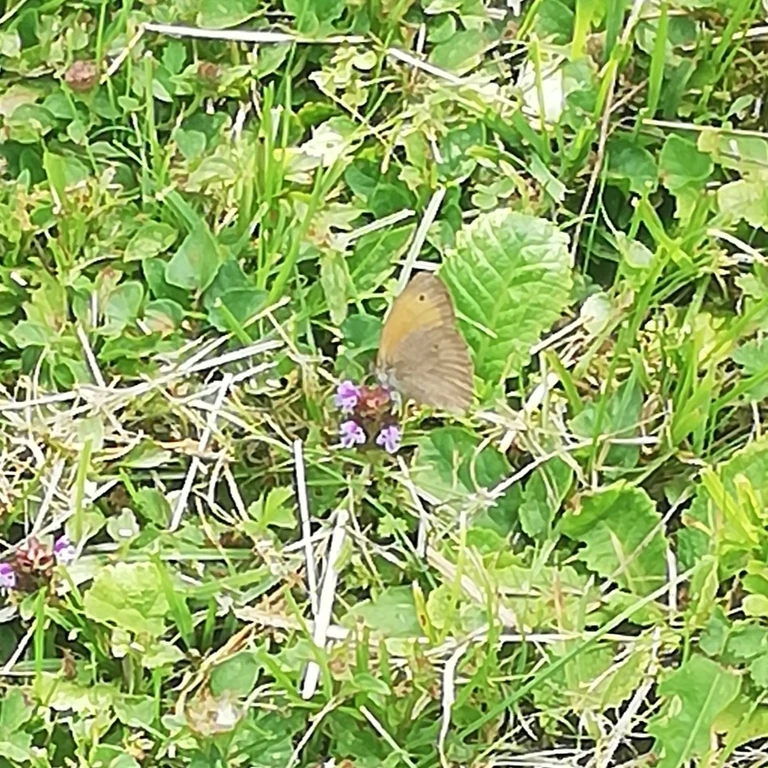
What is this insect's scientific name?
Maniola jurtina
